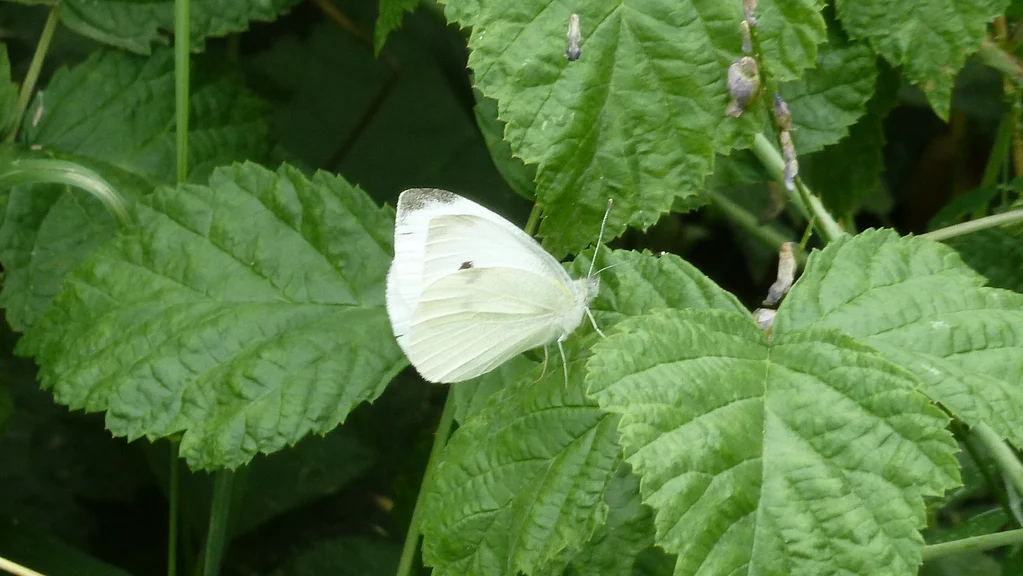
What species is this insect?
Pieris rapae
